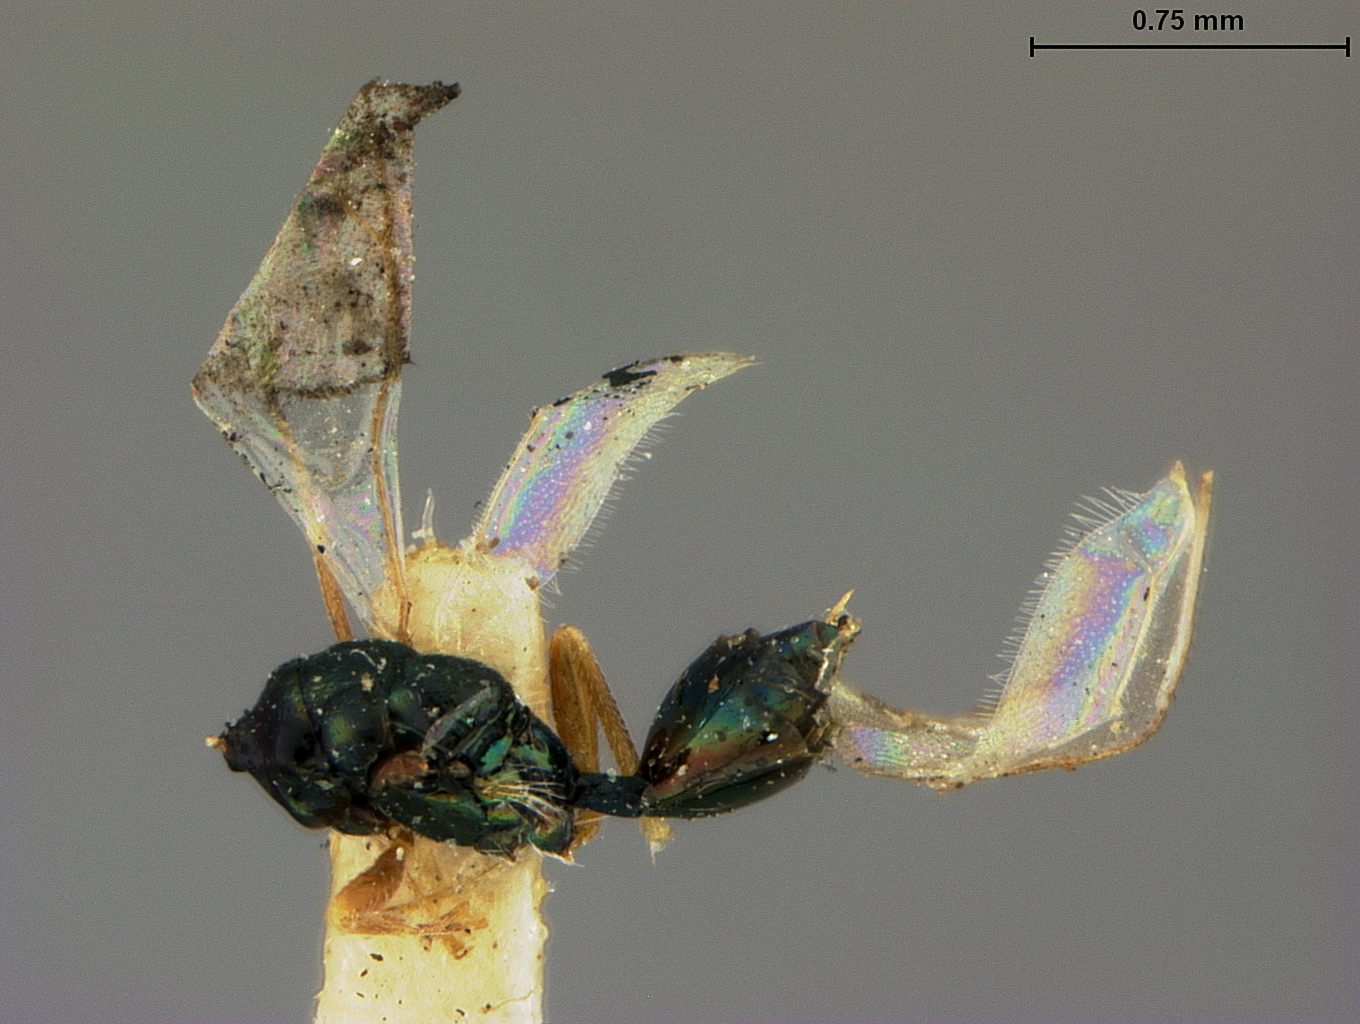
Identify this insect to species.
Cyrtogaster occidentalis
